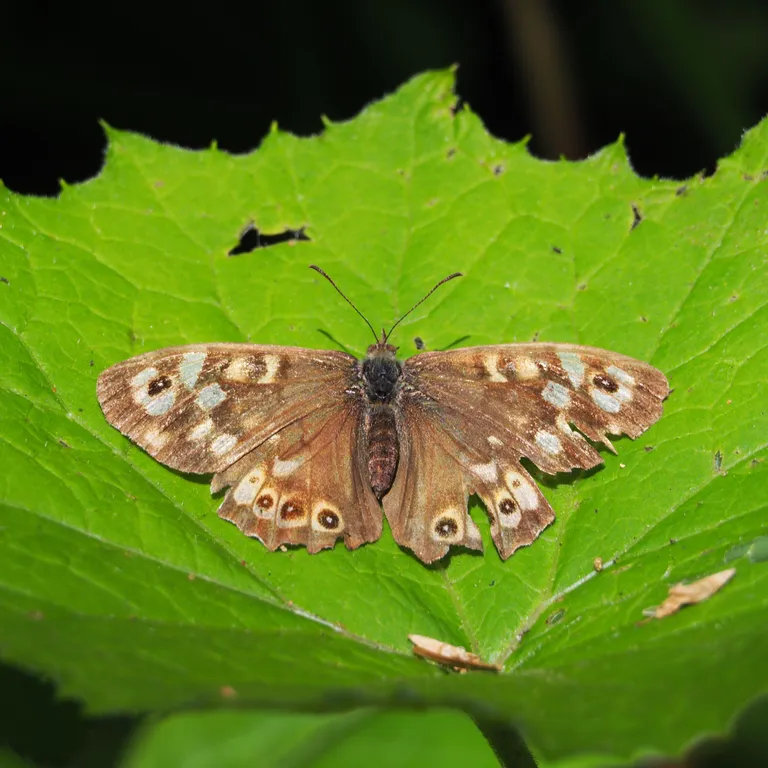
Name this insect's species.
Pararge aegeria
